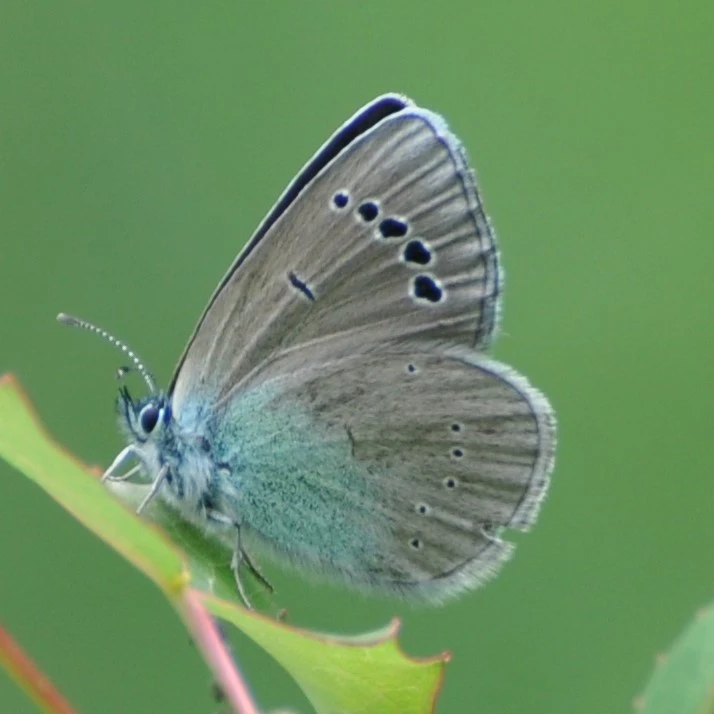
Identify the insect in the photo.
Glaucopsyche alexis
